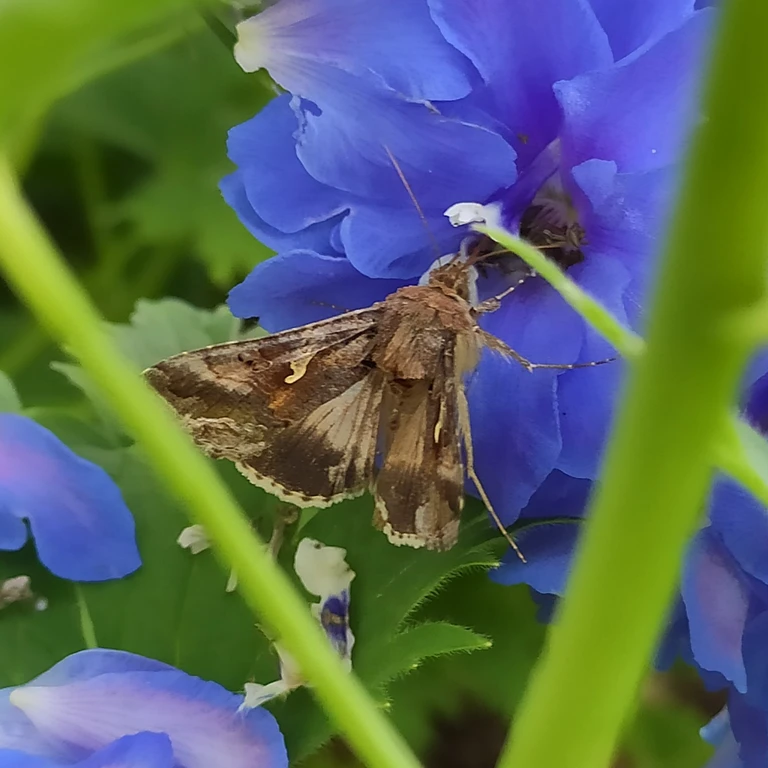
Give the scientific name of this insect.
Autographa gamma
